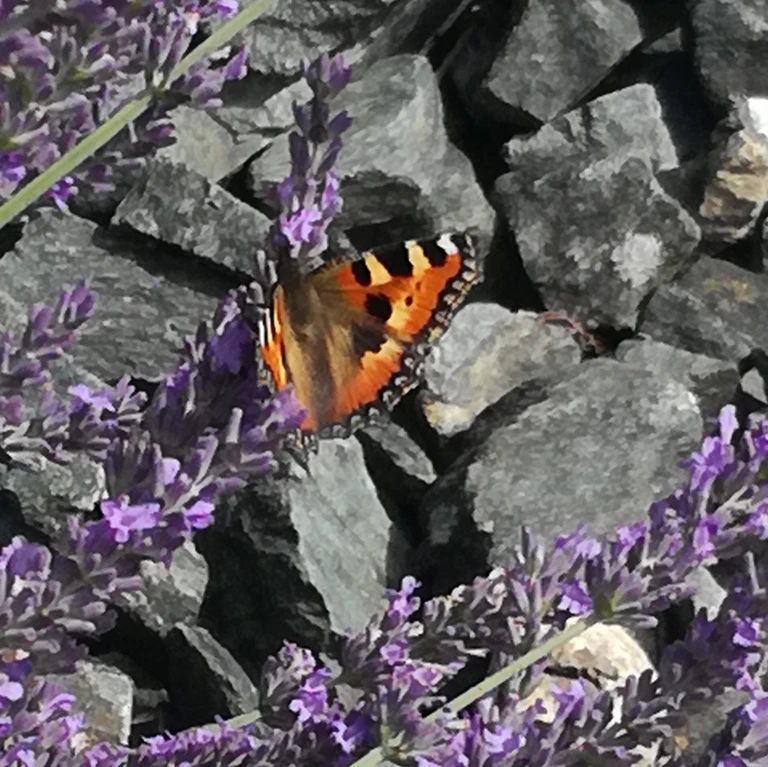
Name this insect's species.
Aglais urticae
